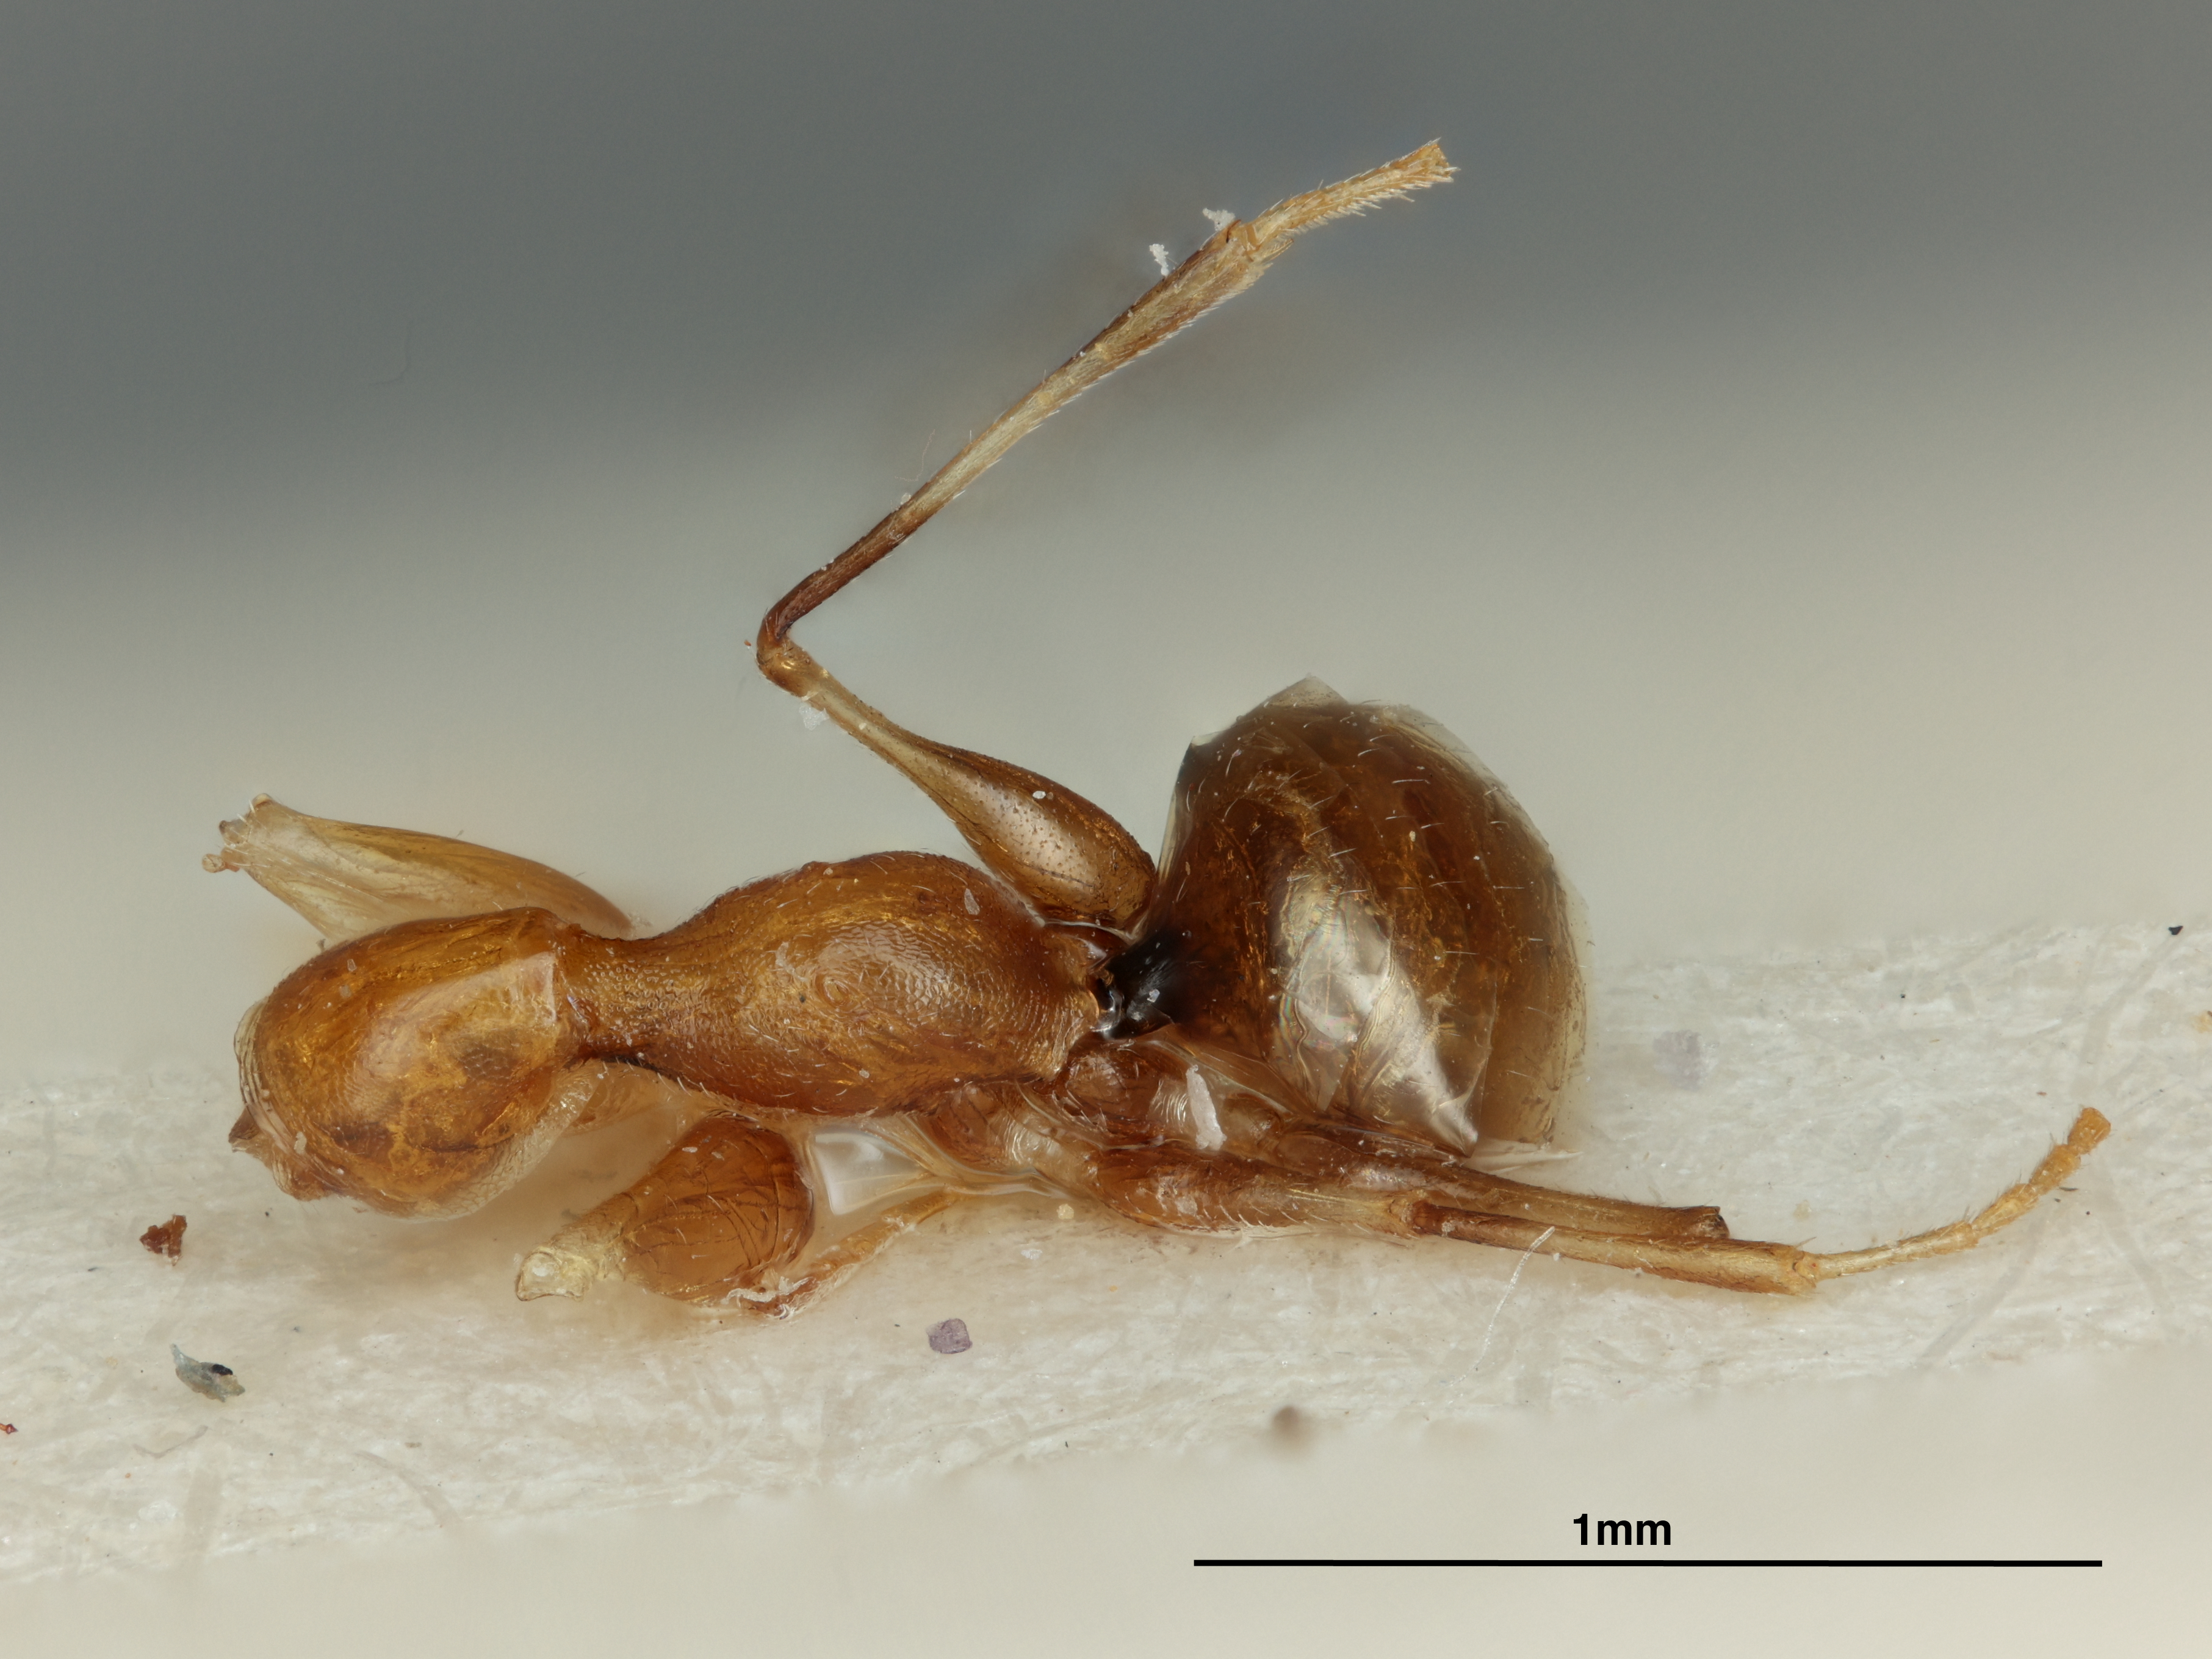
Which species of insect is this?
Pachygonatopus minimus
